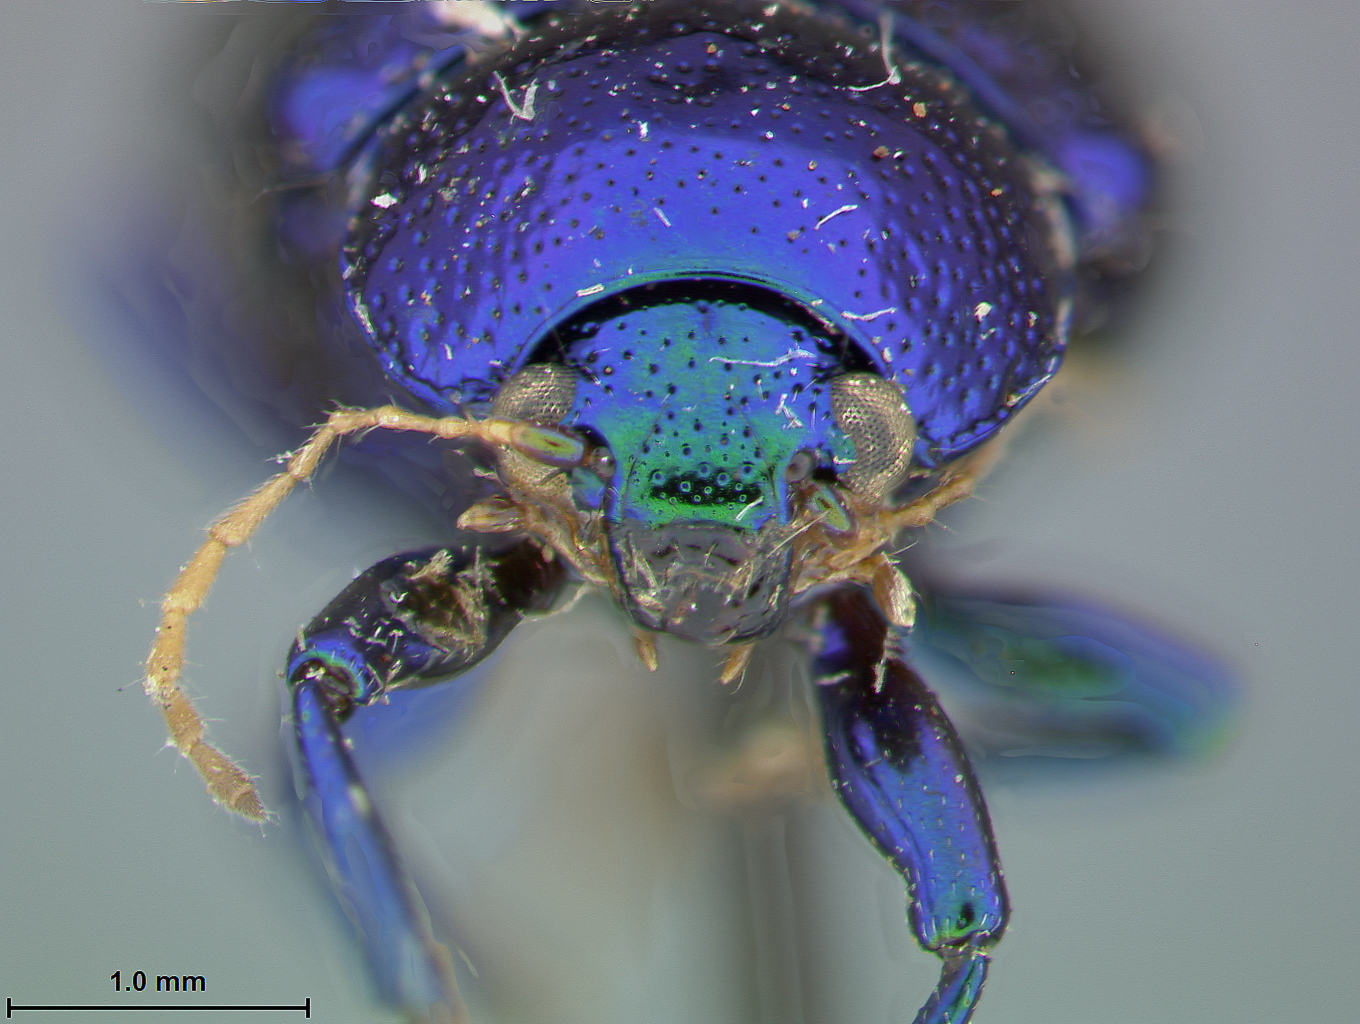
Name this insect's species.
Colaspis barberi
